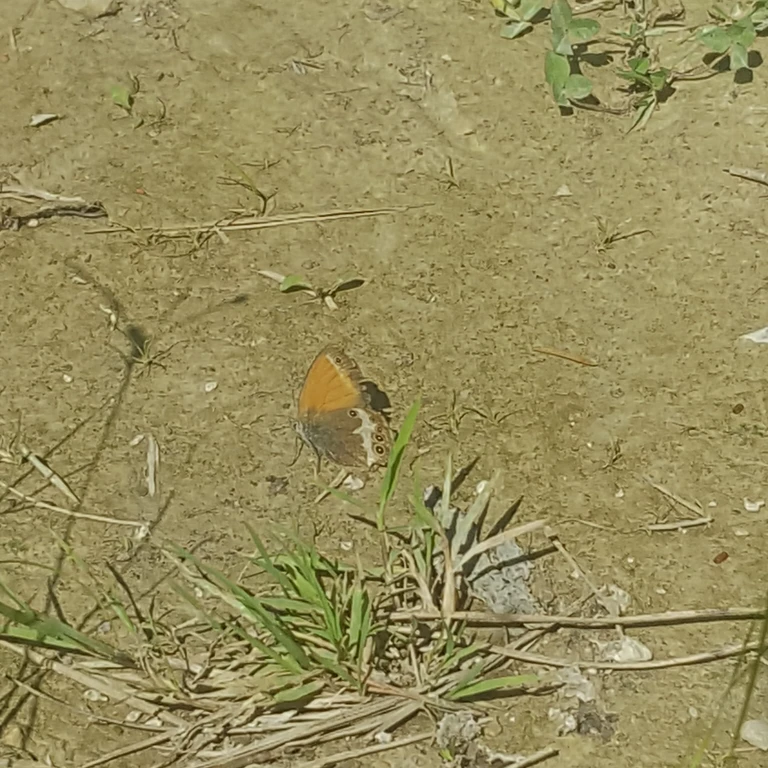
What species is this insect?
Coenonympha arcania
